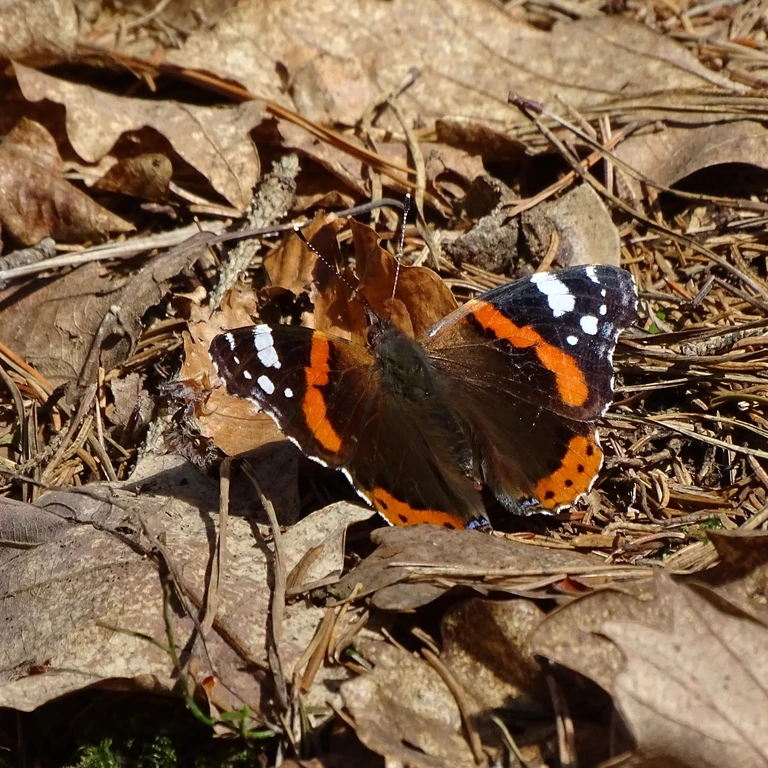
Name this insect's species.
Vanessa atalanta
